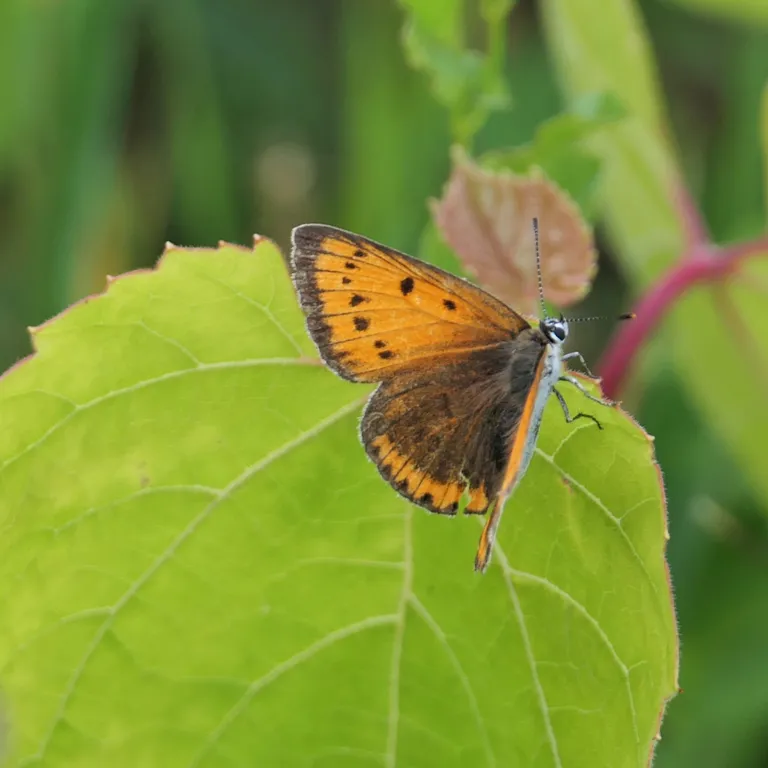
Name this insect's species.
Lycaena dispar
